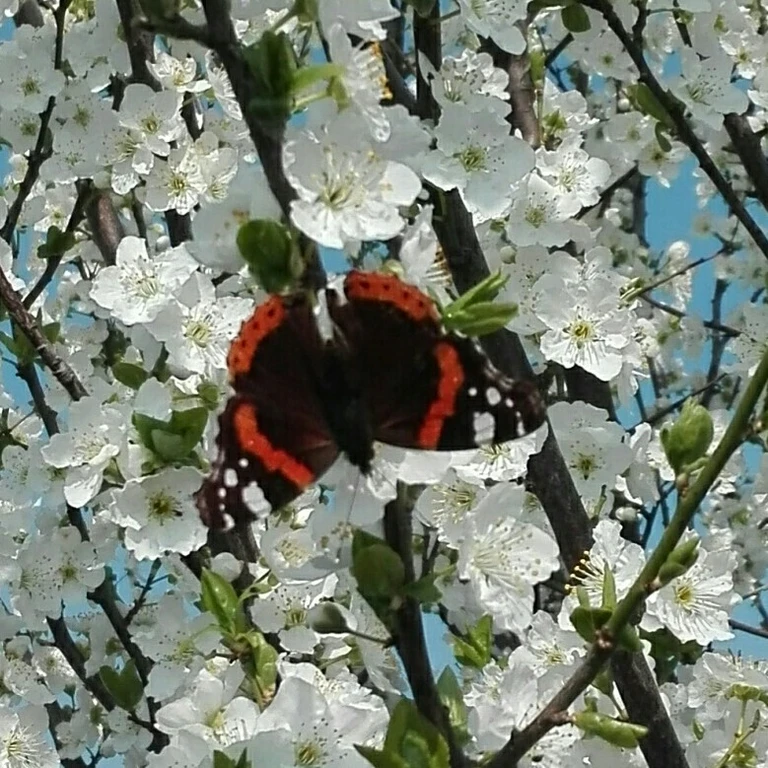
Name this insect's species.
Vanessa atalanta
